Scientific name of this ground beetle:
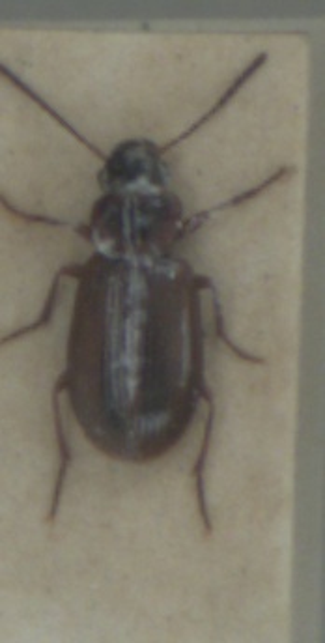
Dicheirotrichus placidus
